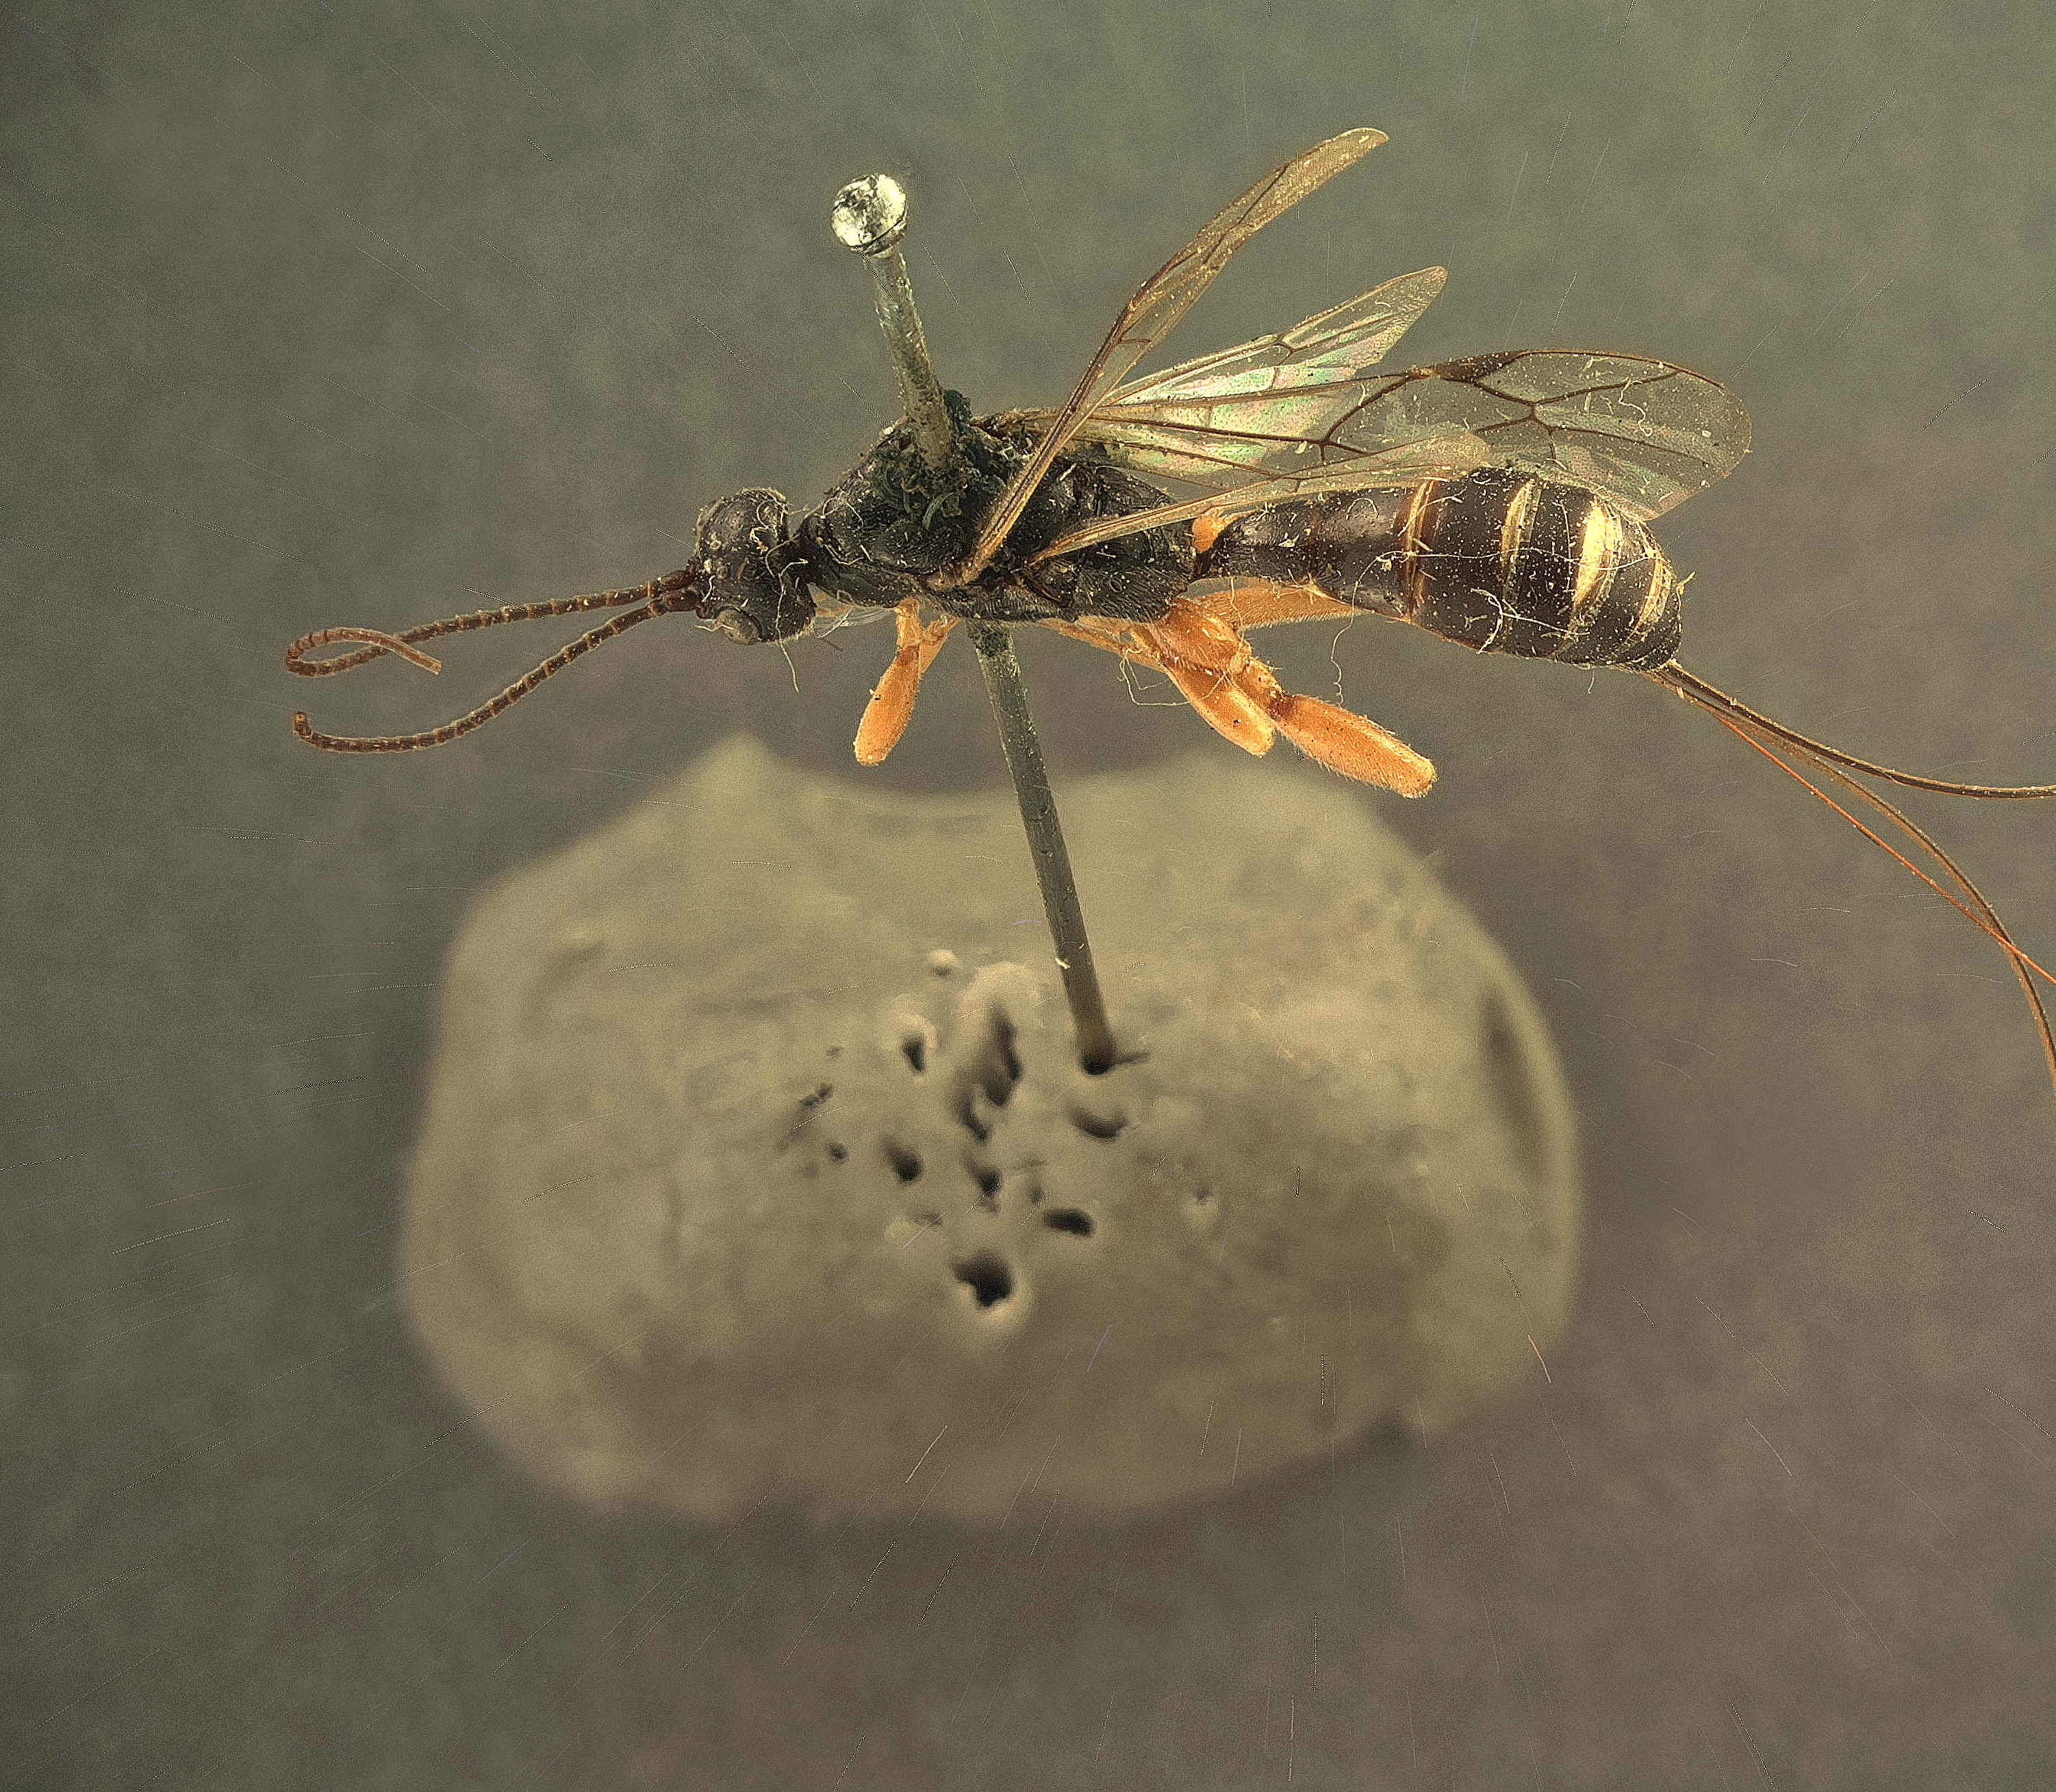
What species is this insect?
Odontomerus errans
